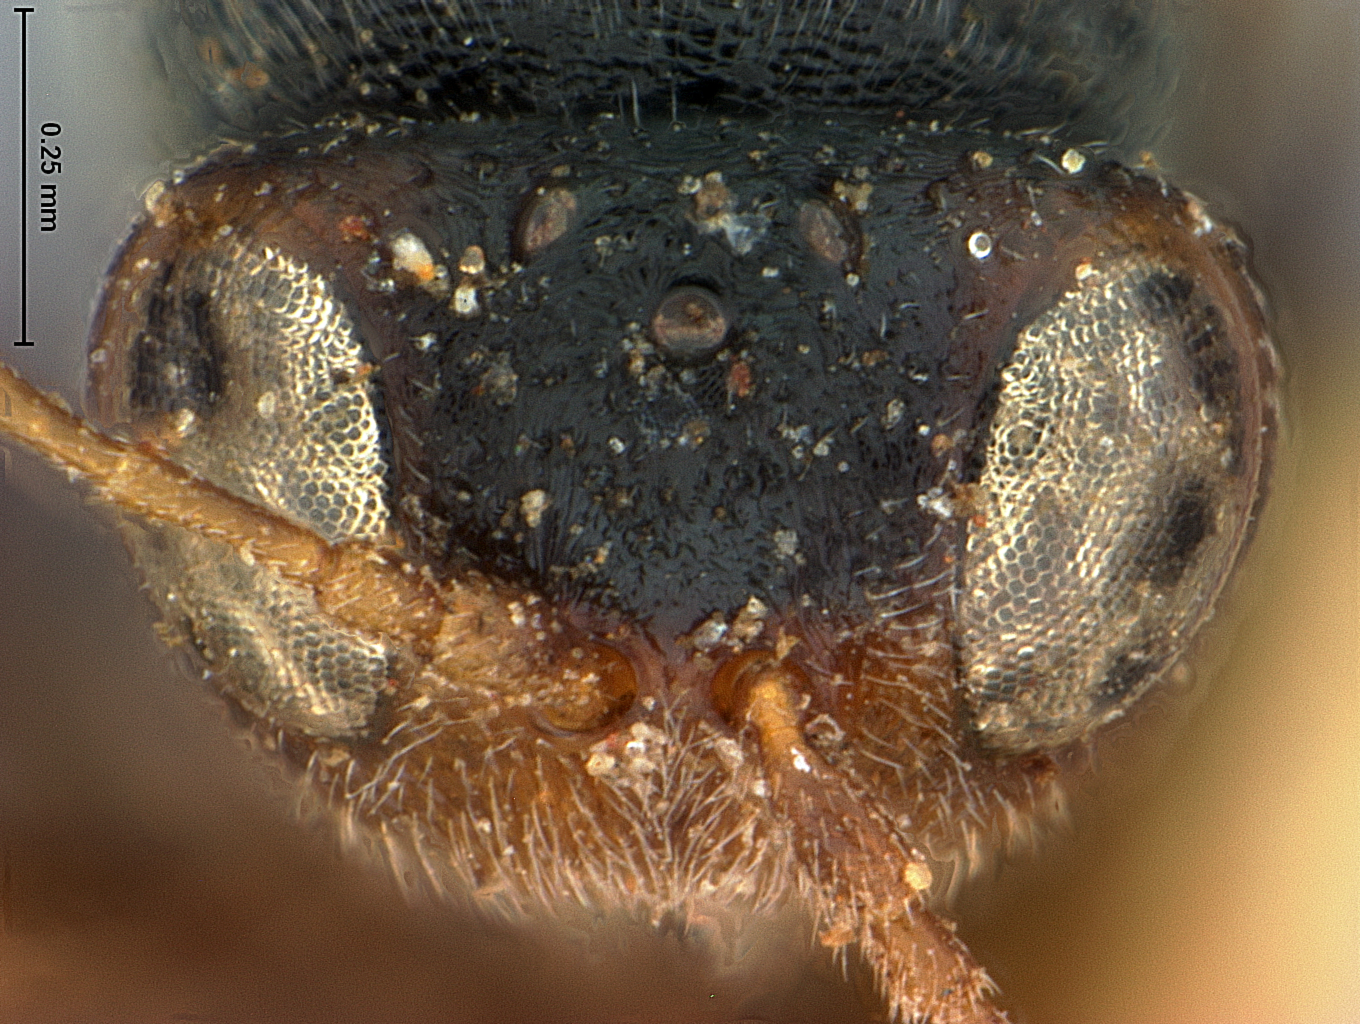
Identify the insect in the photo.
Synergus atripes
